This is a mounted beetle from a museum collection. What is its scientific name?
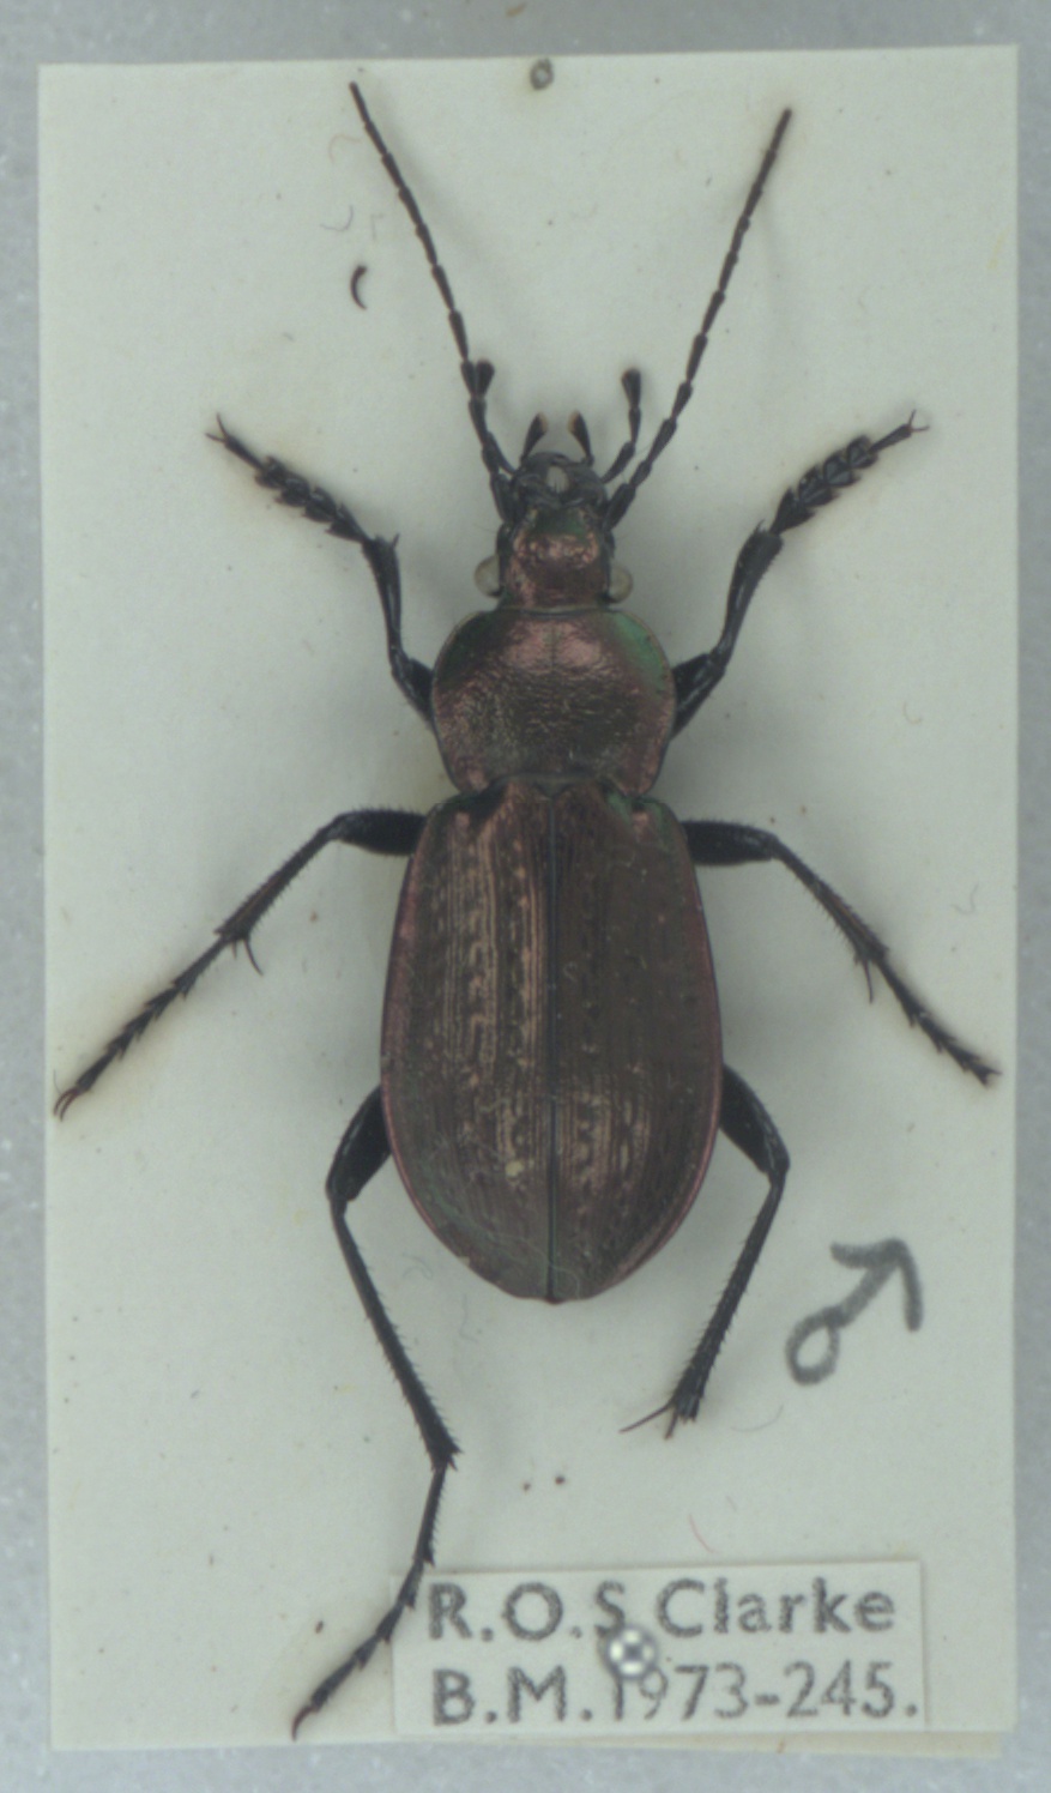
Carabus arvensis
